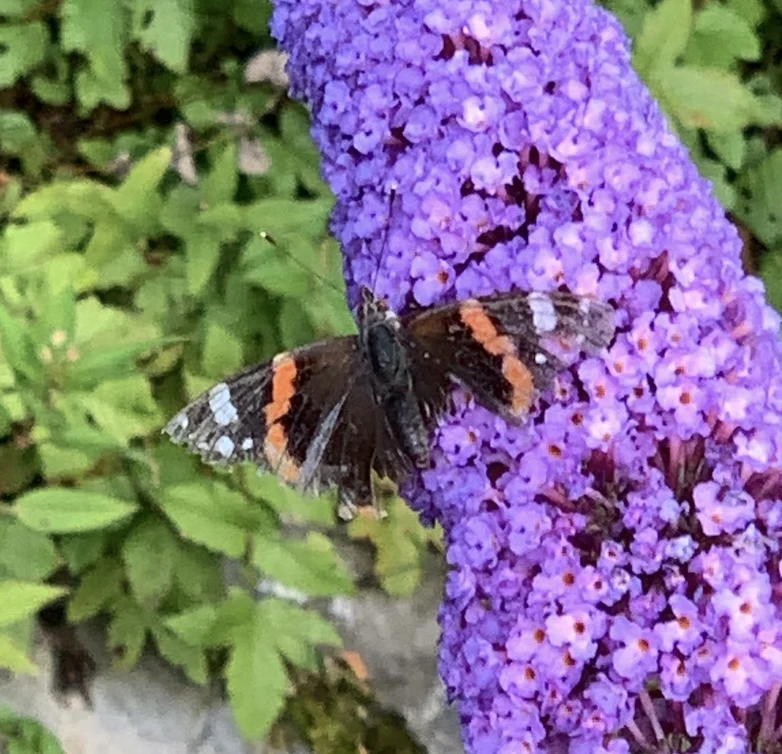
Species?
Vanessa atalanta
